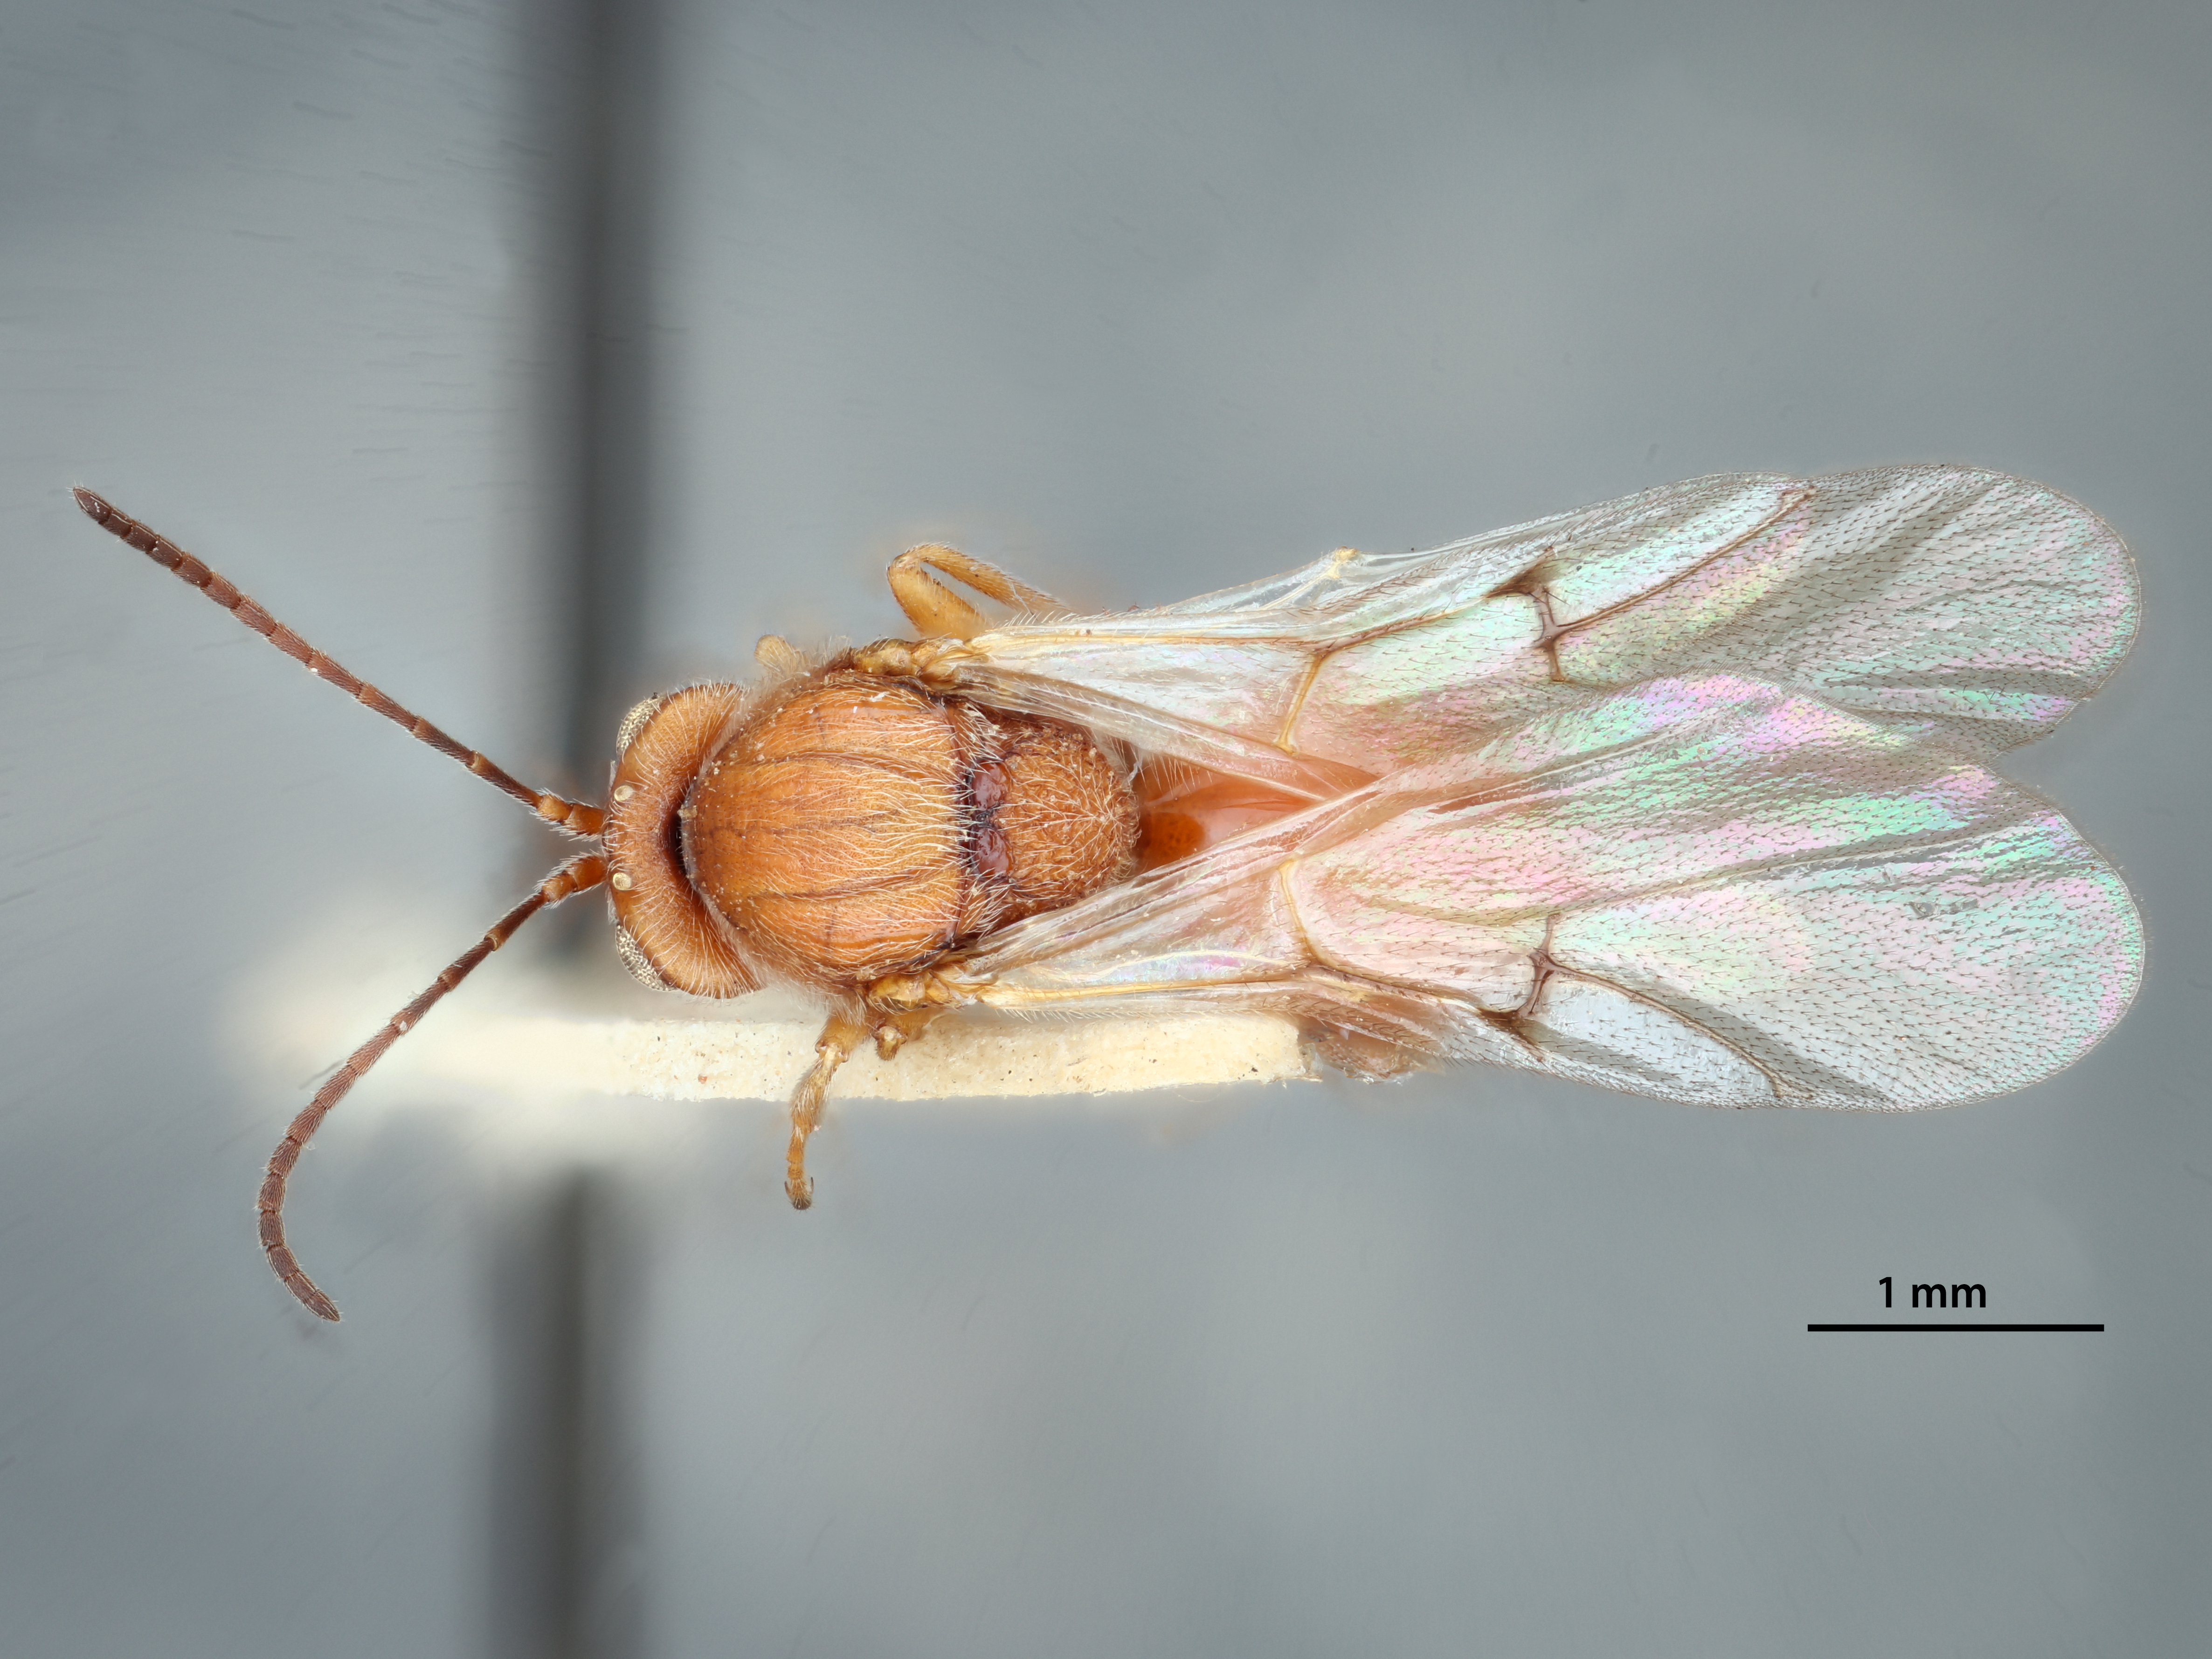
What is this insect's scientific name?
Andricus bracteatus
